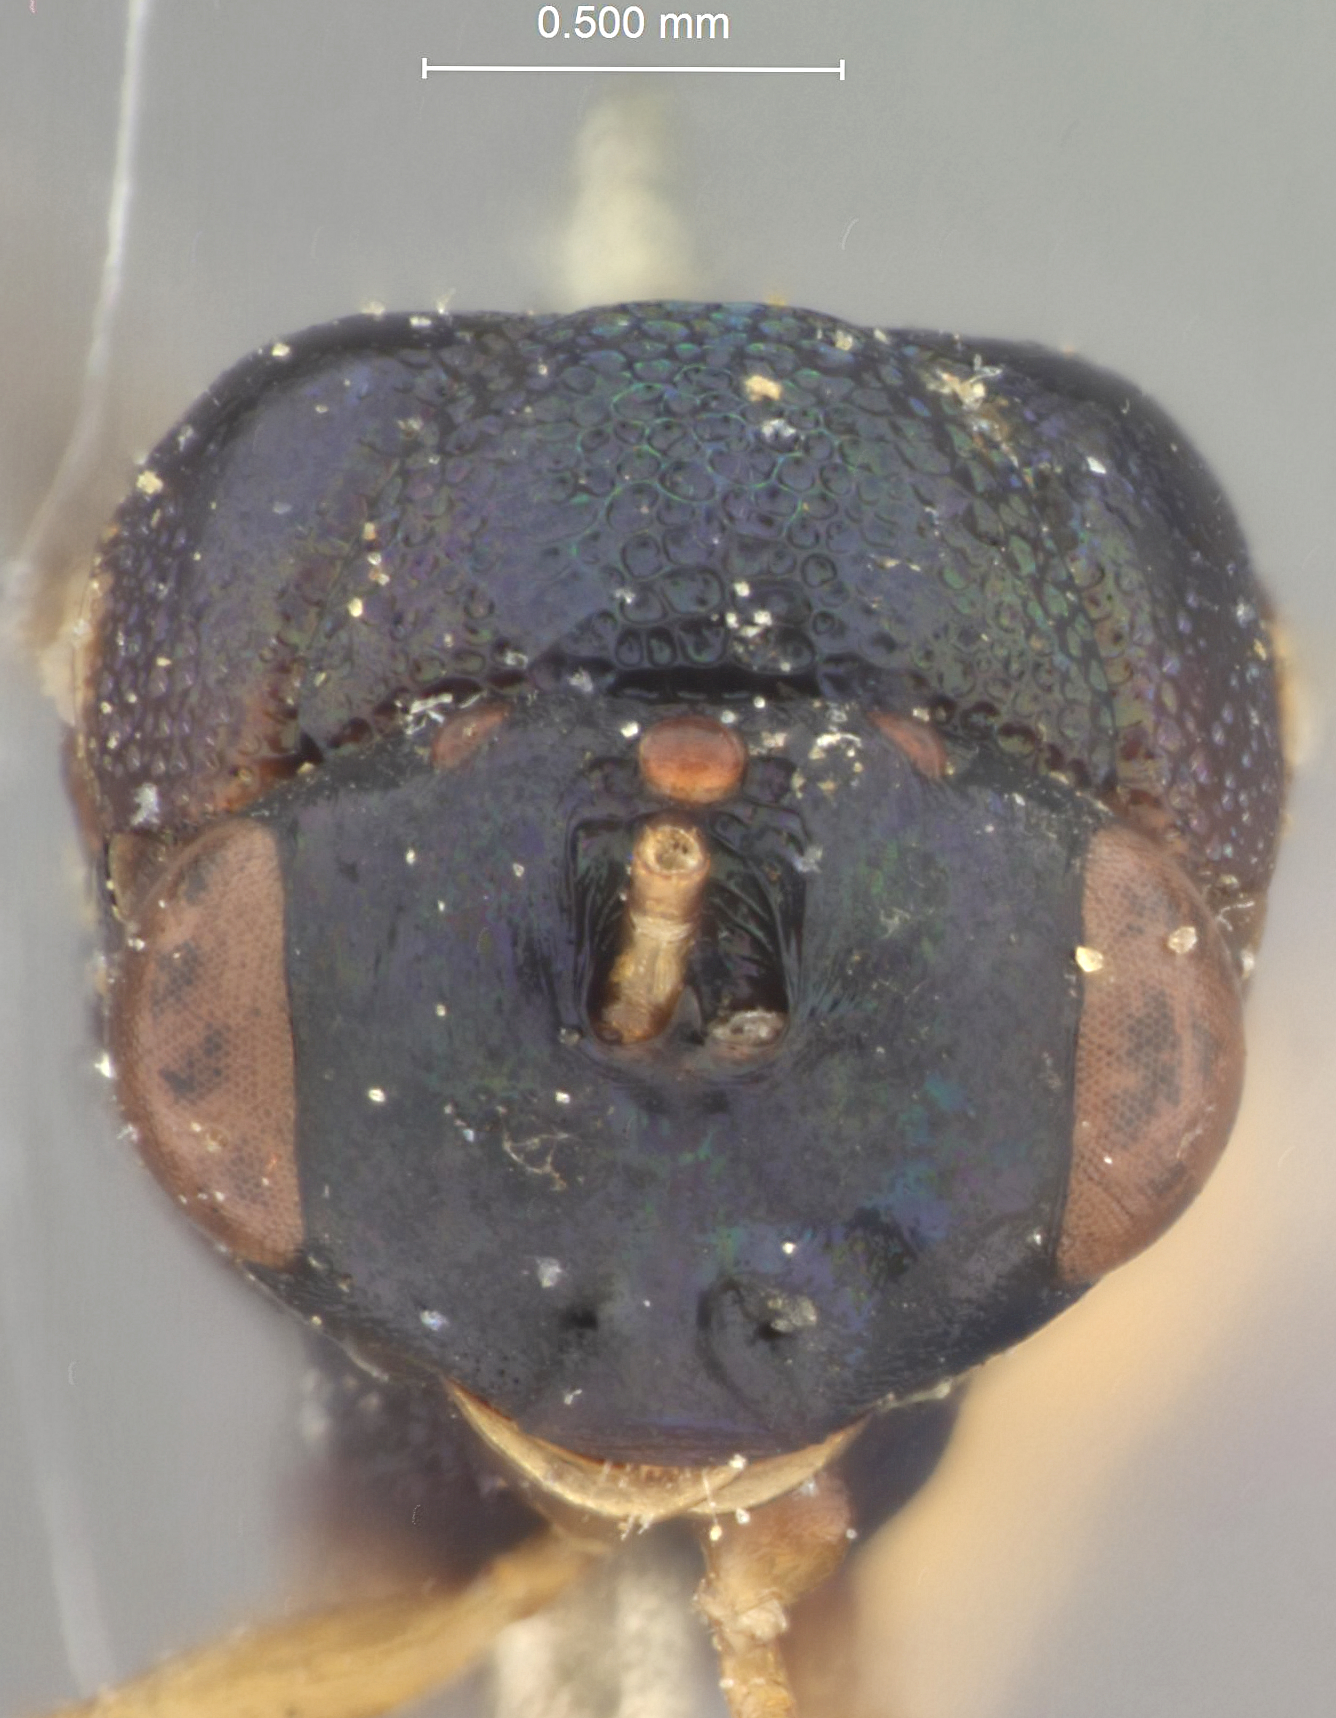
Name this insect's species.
Arretocera tanjorensis
